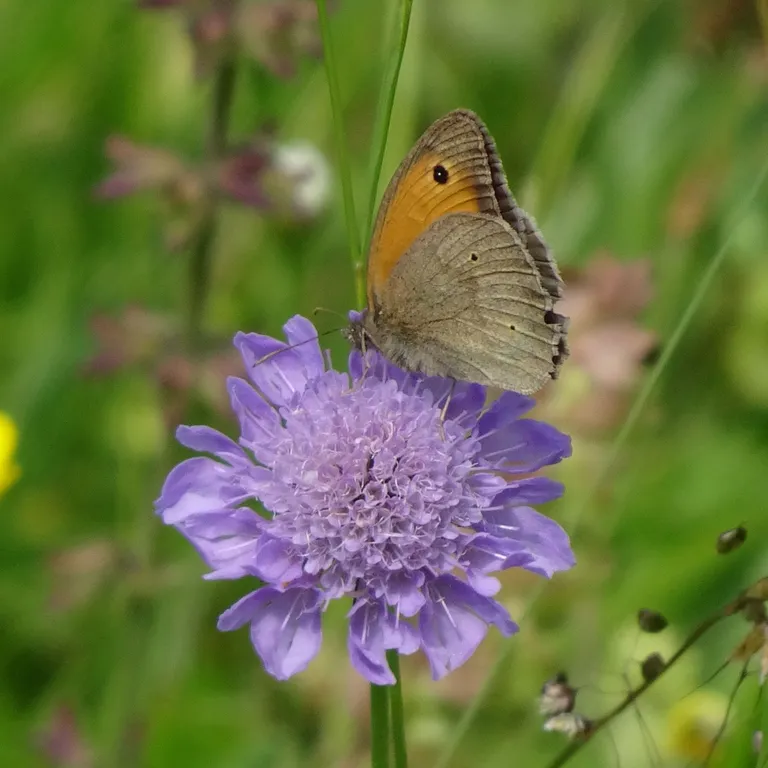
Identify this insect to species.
Maniola jurtina
